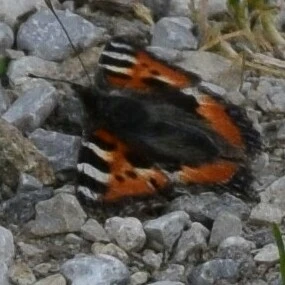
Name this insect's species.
Aglais urticae
